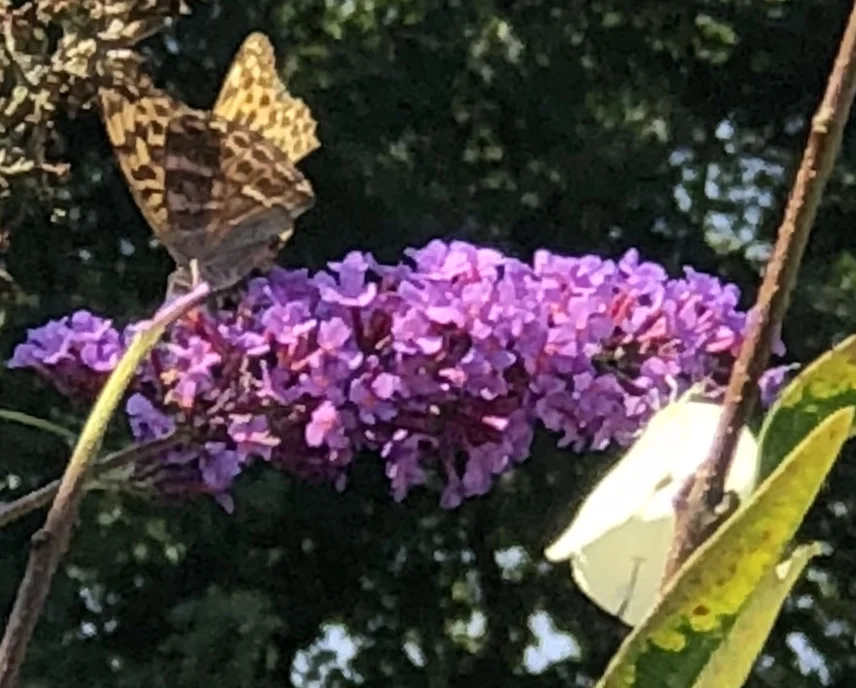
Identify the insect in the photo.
Argynnis paphia
